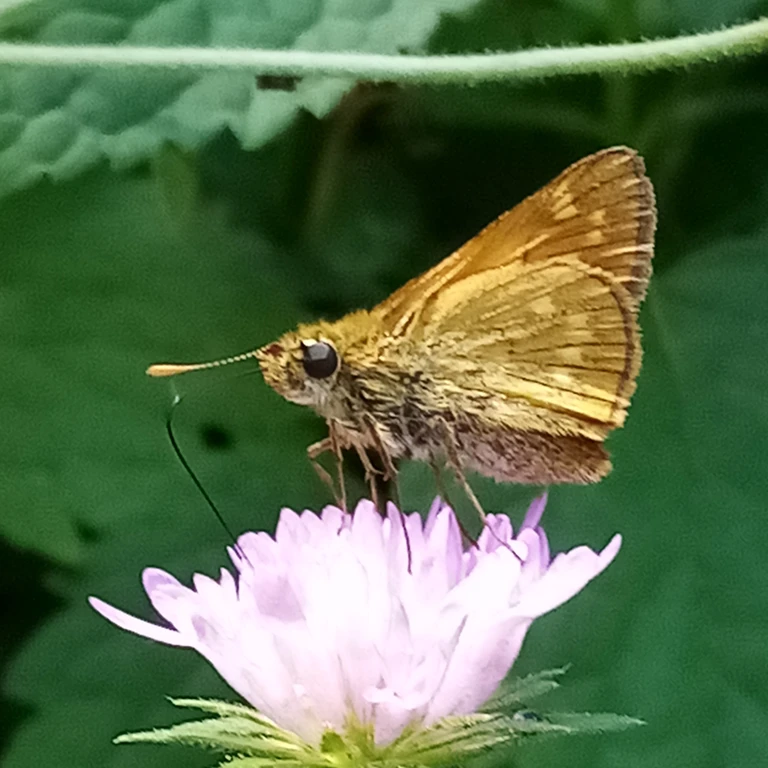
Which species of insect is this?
Ochlodes sylvanus (also Ochlodes venata)
